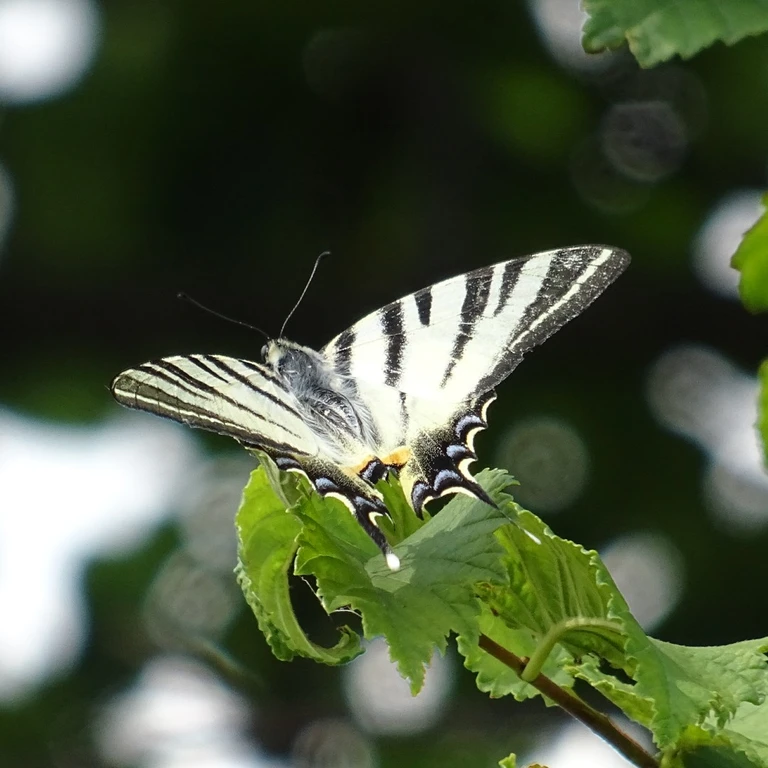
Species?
Iphiclides podalirius
